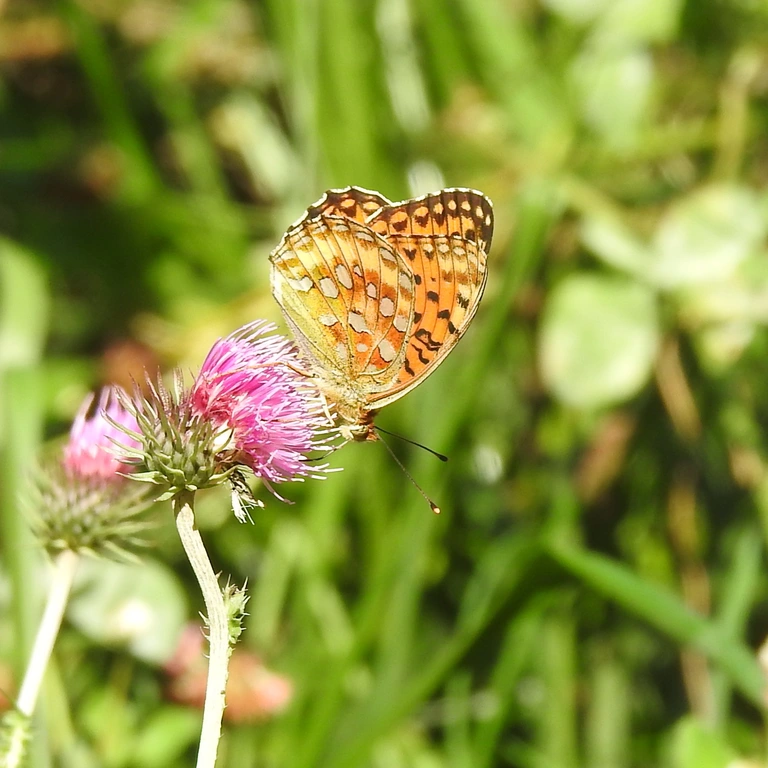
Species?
Speyeria aglaja
